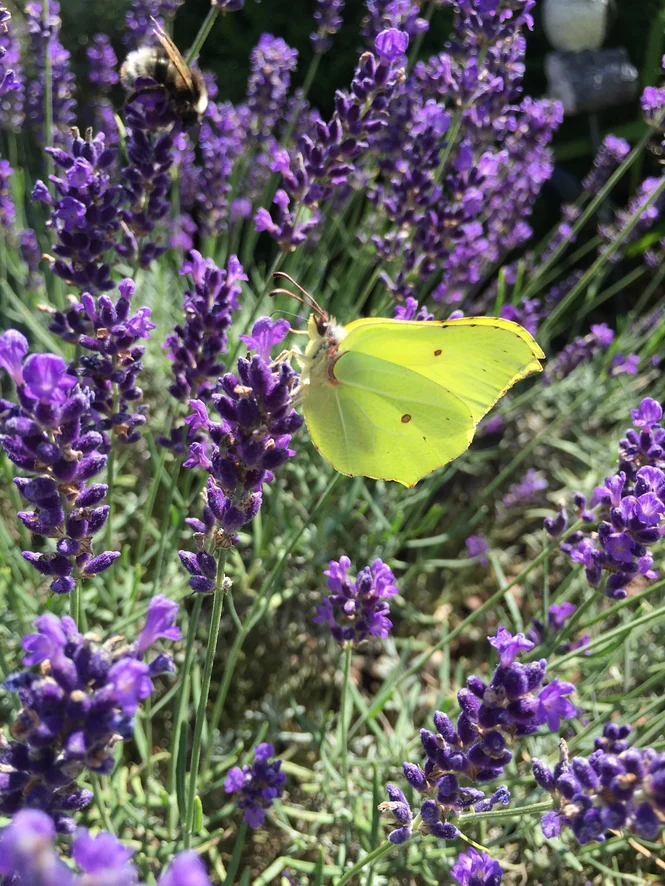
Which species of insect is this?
Gonepteryx rhamni
